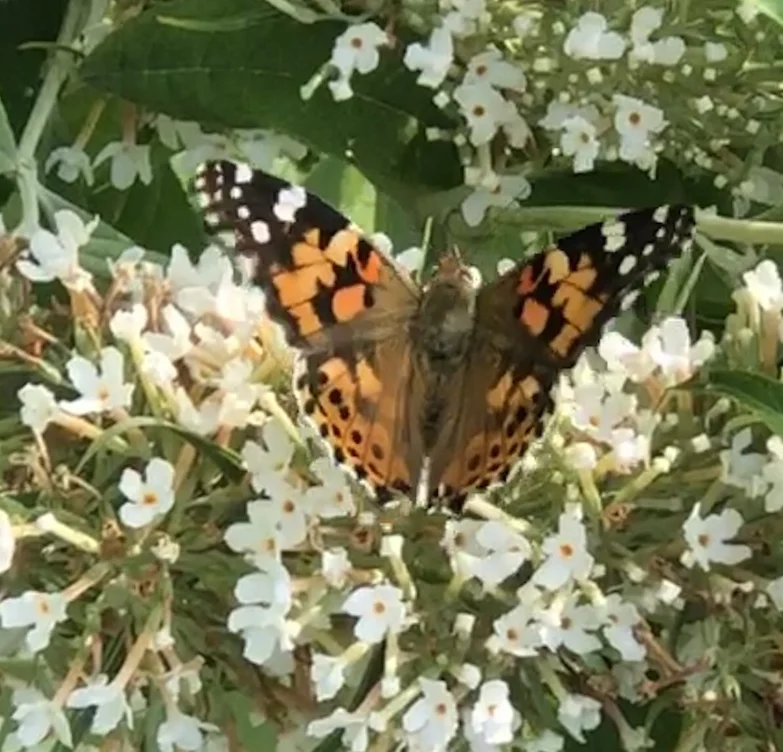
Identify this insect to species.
Vanessa cardui
